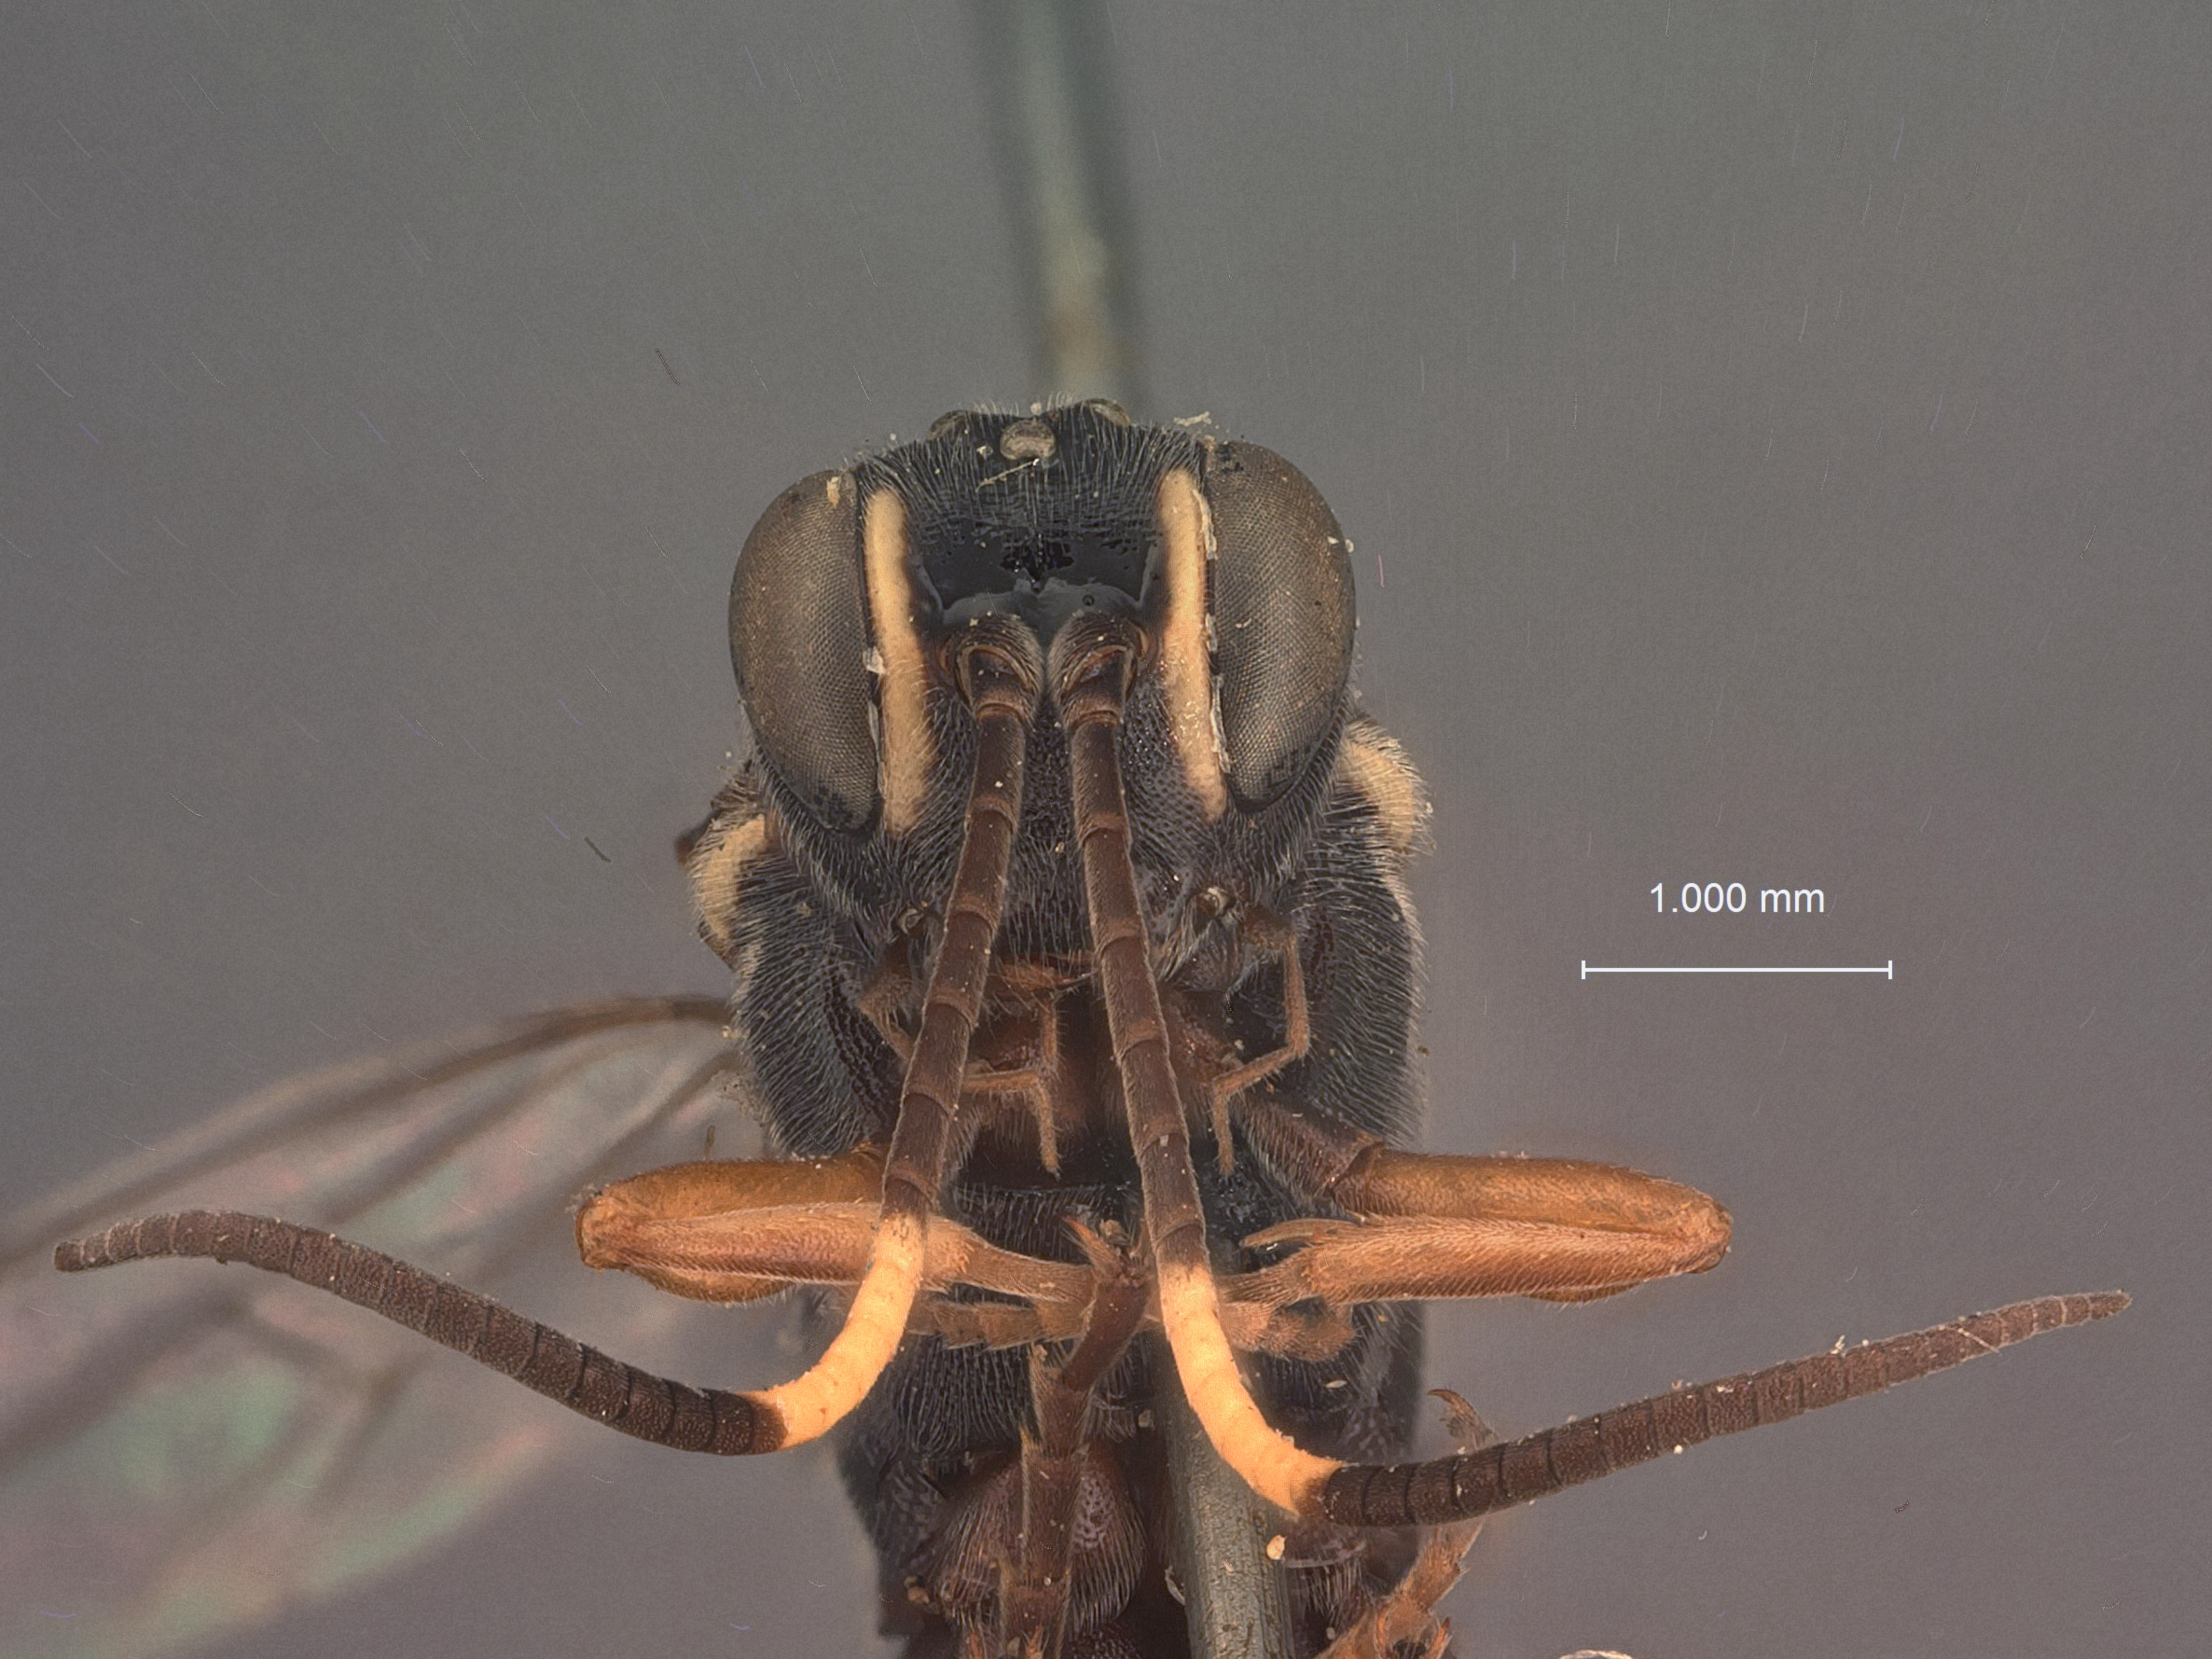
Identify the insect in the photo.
Cryptus texensis
